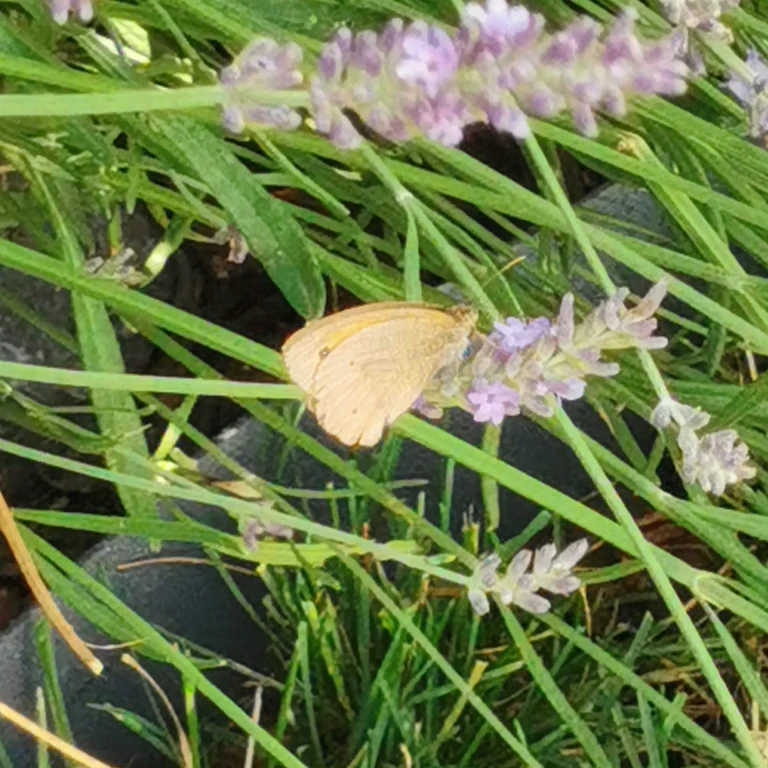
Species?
Maniola jurtina
